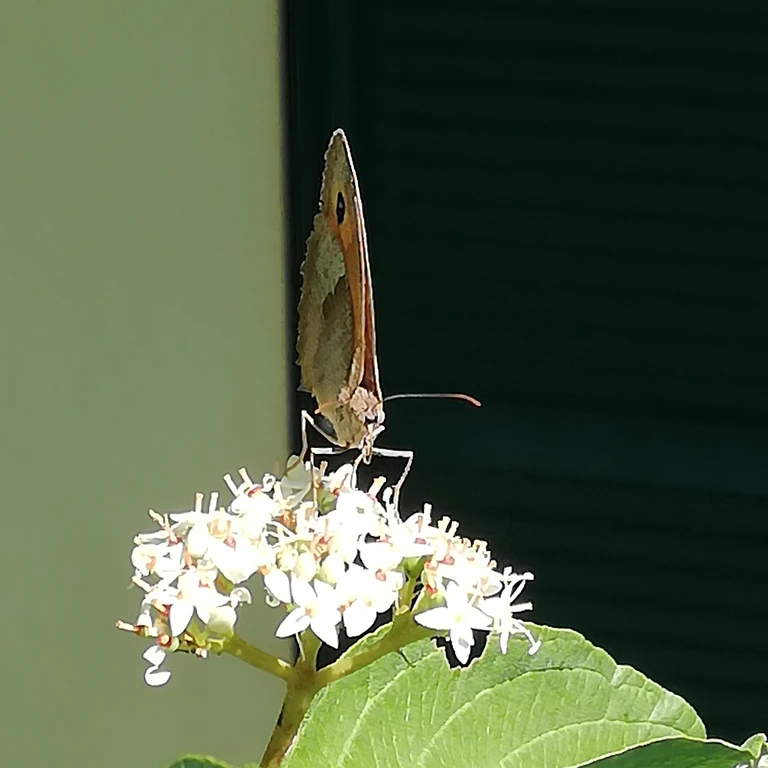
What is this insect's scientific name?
Maniola jurtina
